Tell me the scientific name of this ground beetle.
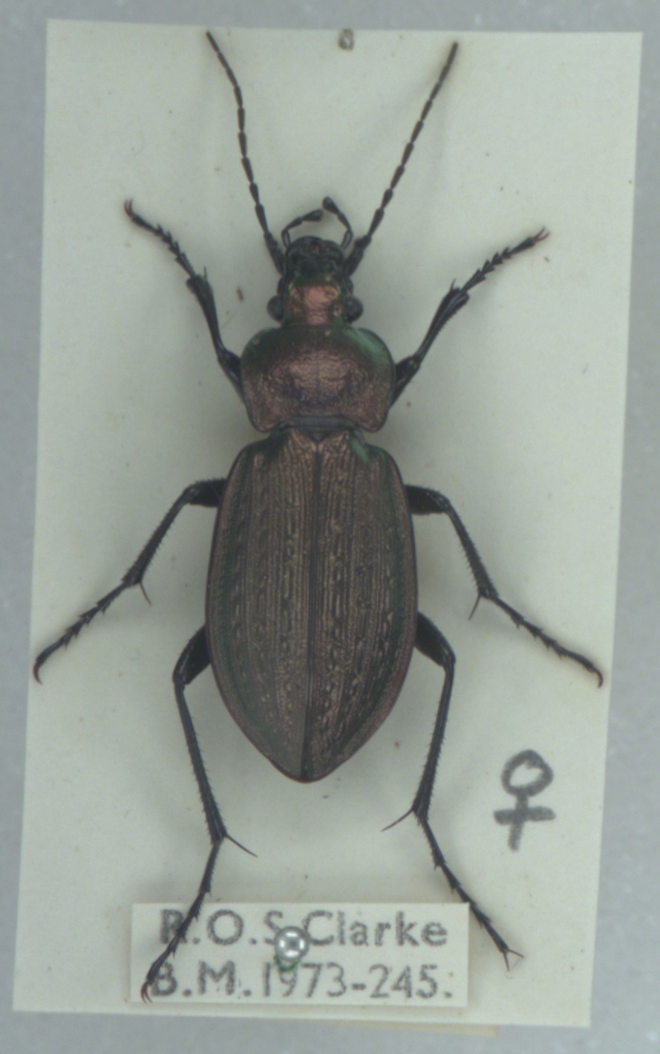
Carabus arvensis
